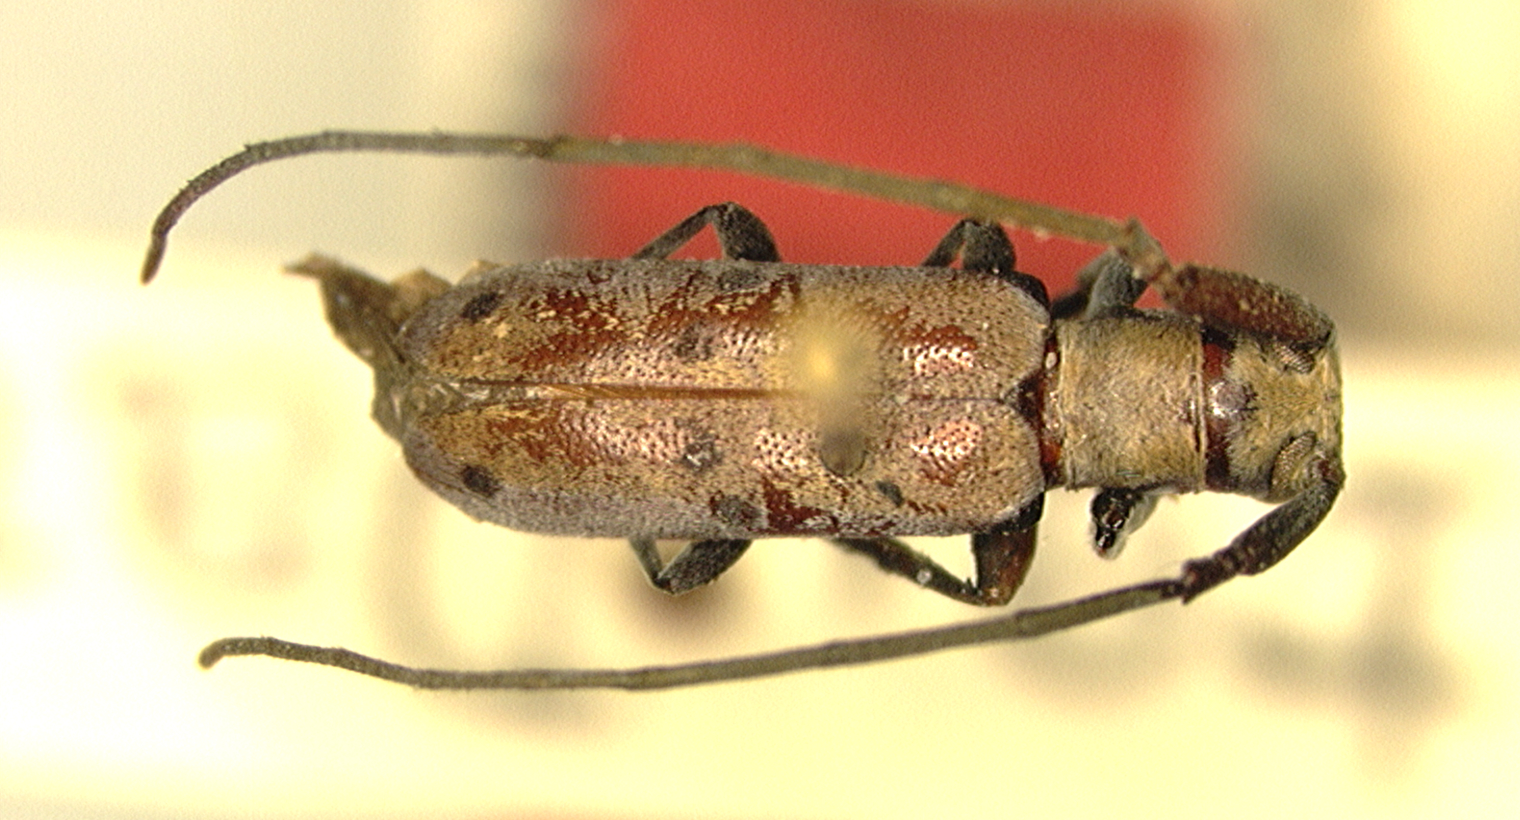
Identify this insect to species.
Eunidia laterialba
